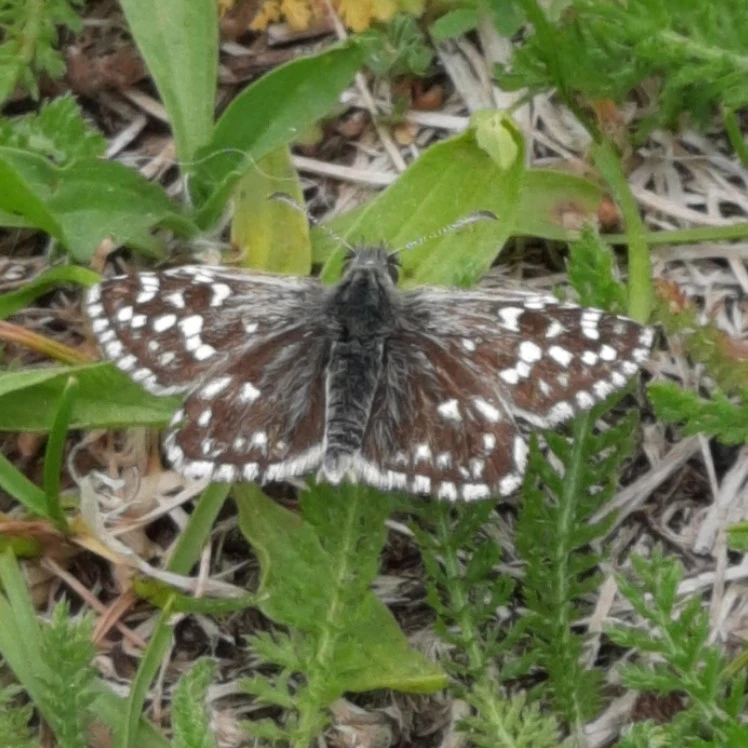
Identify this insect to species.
Pyrgus malvae
